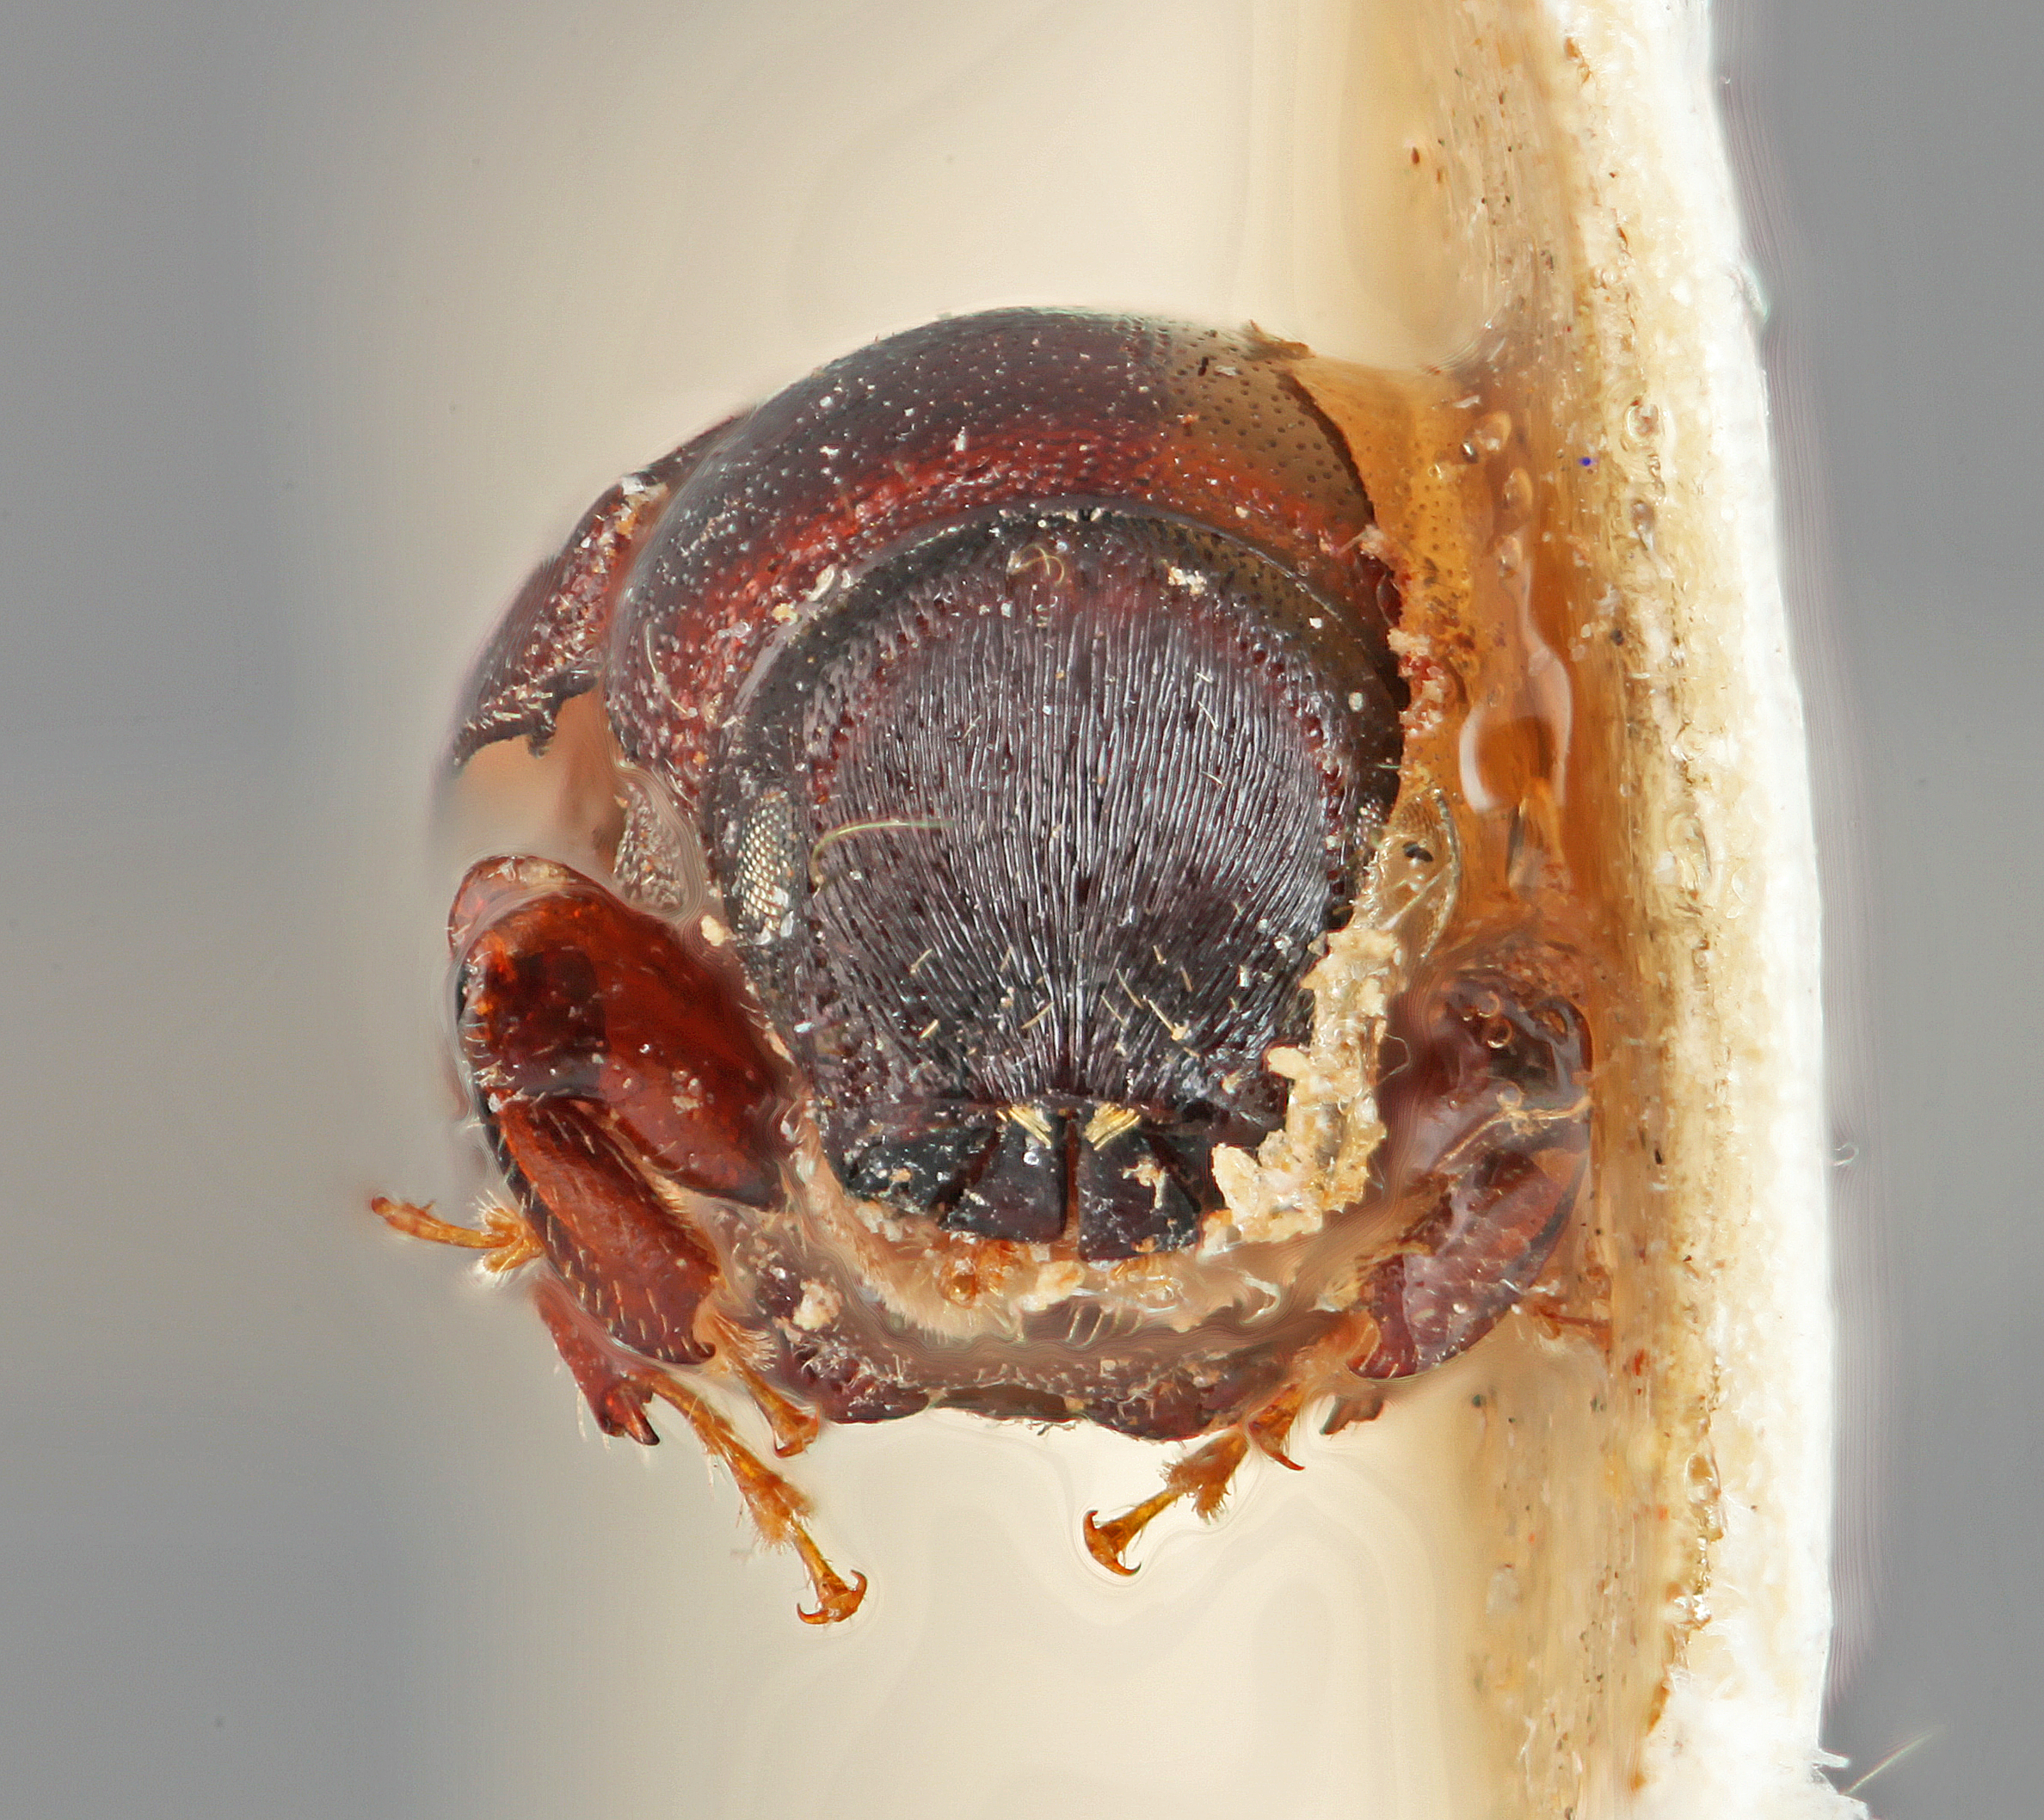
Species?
Scolytus formosanus
